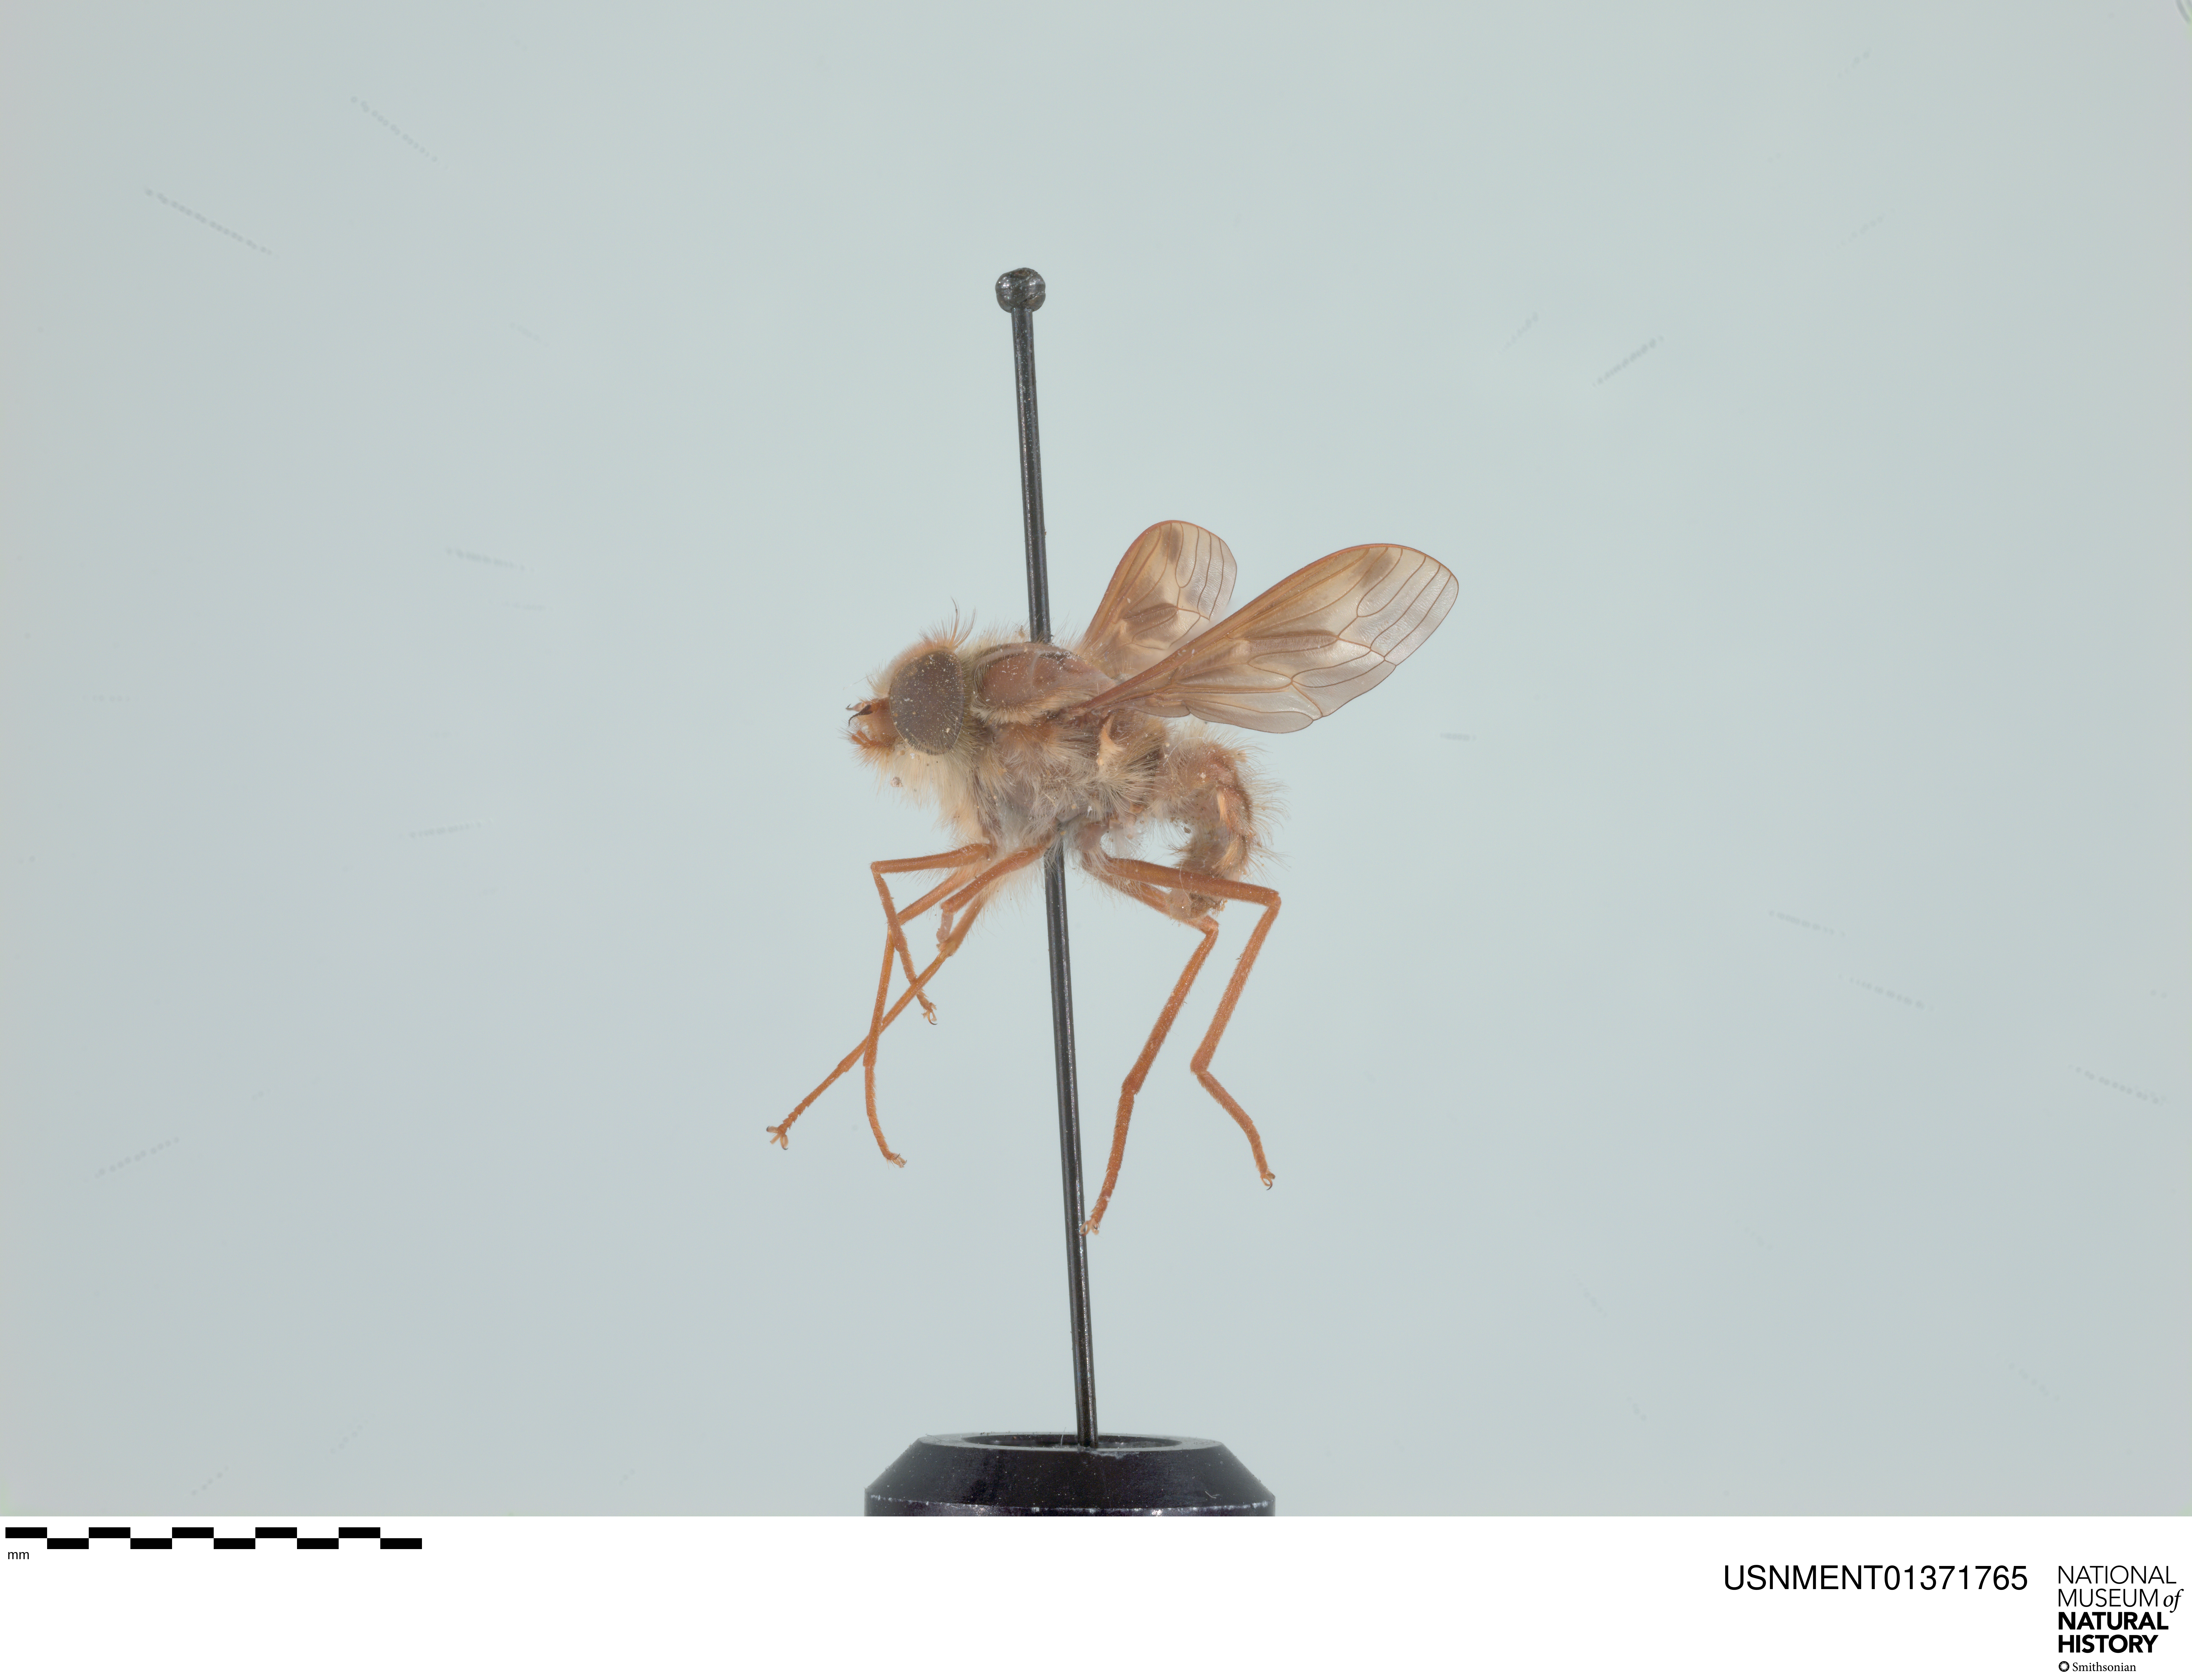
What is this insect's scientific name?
Hirmoneura nubipennis (also Trichophthalma nubipennis)
